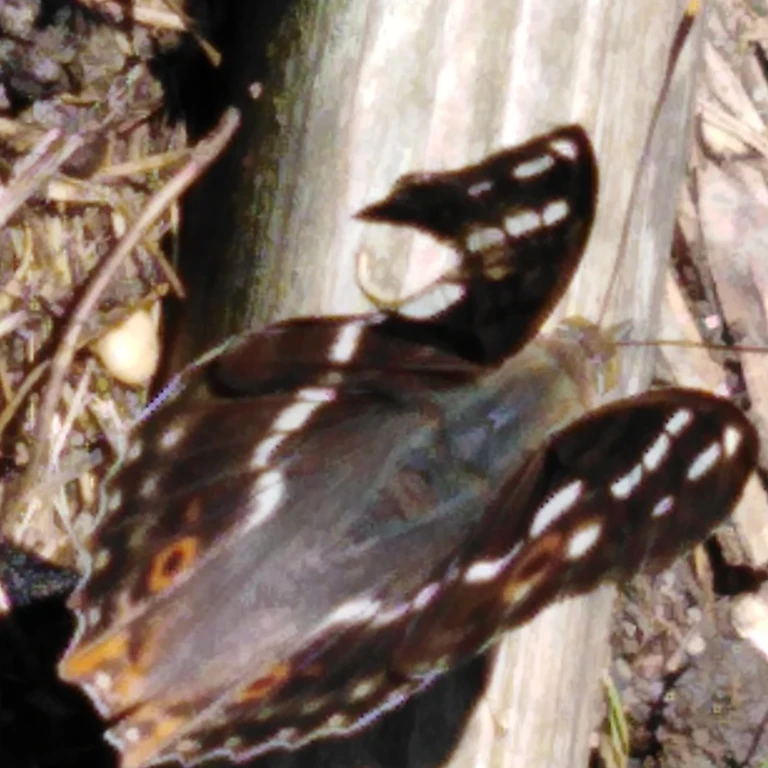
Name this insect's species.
Apatura ilia
